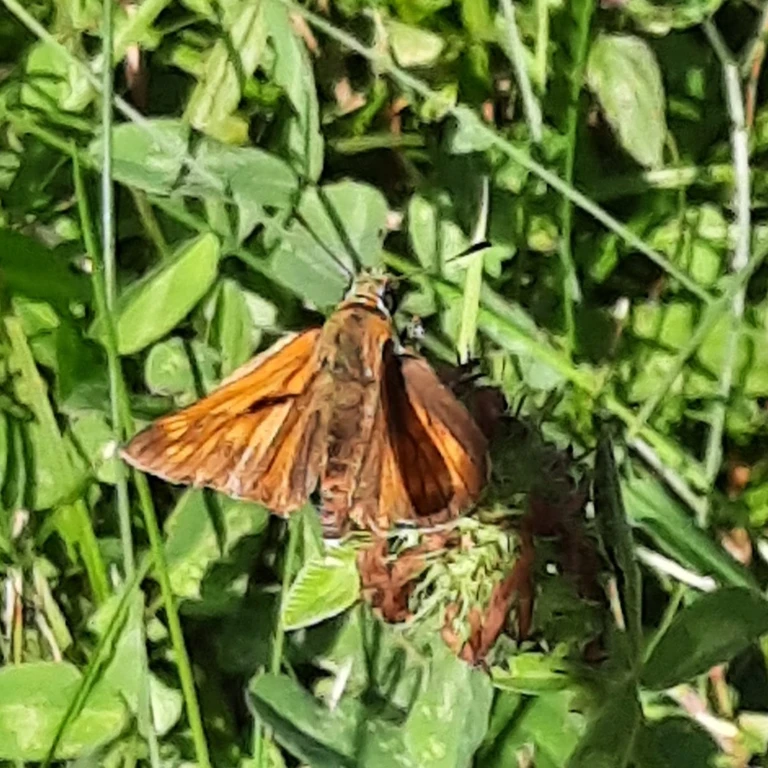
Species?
Ochlodes sylvanus (also Ochlodes venata)
